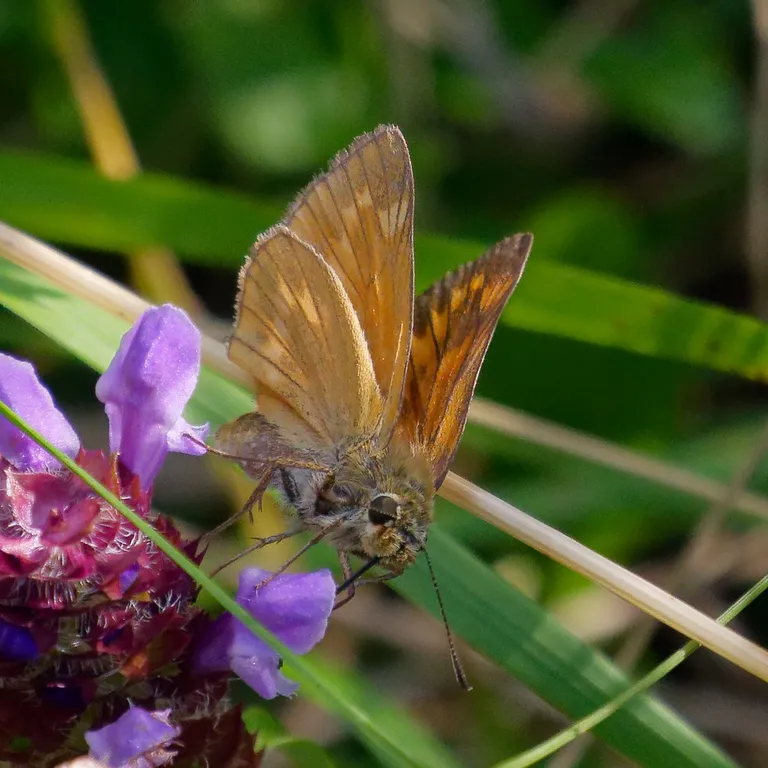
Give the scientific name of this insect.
Ochlodes sylvanus (also Ochlodes venata)
